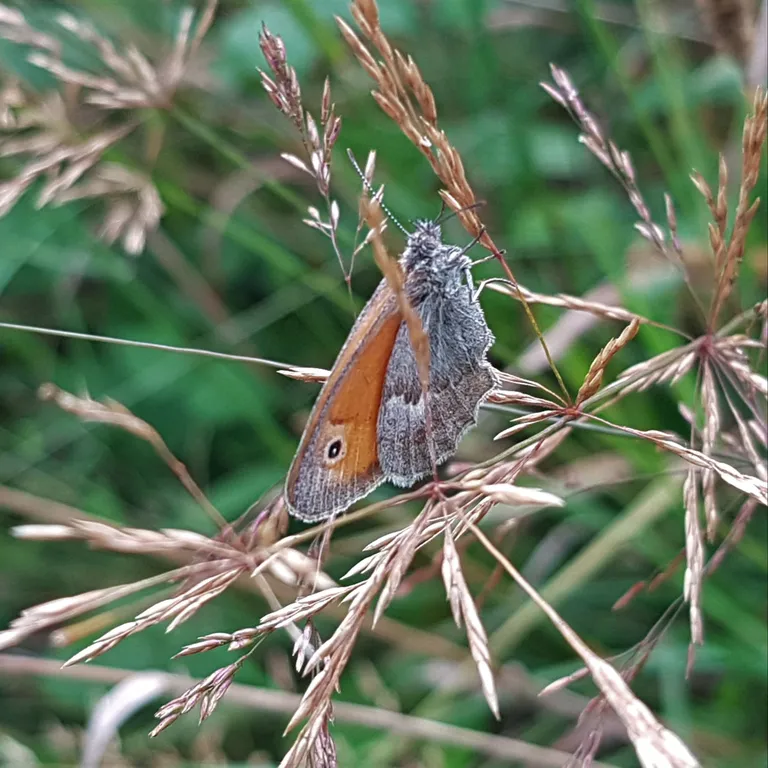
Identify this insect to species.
Coenonympha pamphilus
